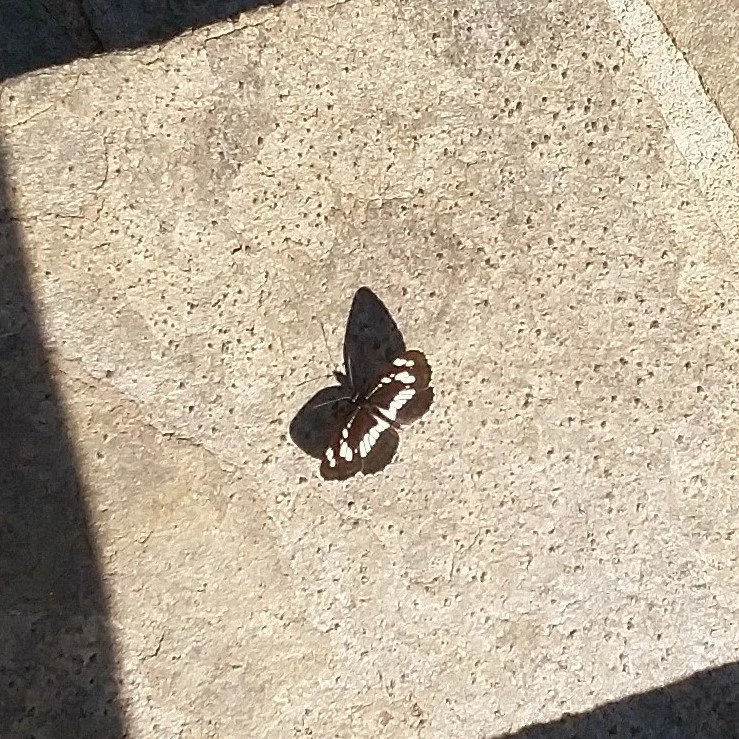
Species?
Neptis rivularis
